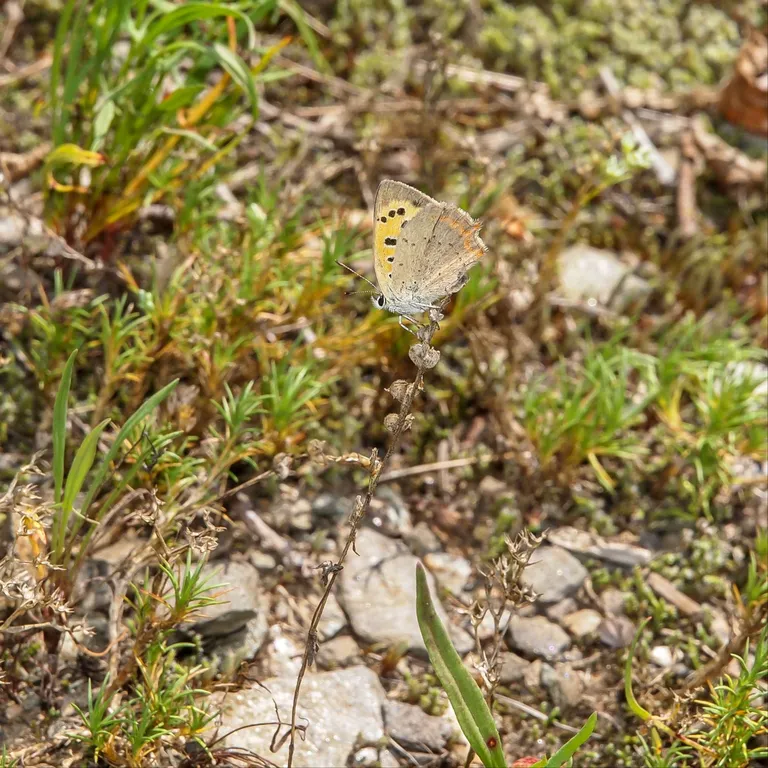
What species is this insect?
Lycaena phlaeas
